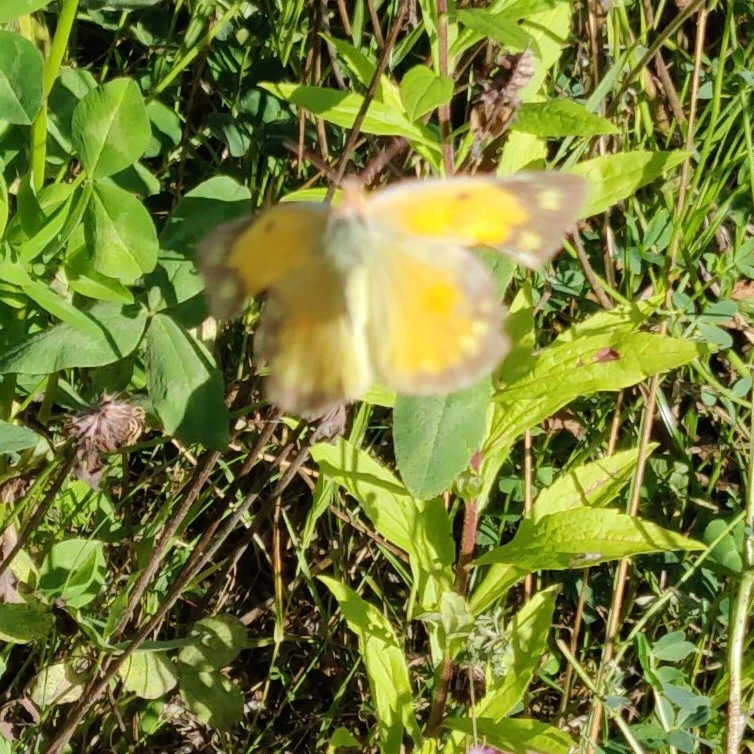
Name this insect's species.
Colias croceus
